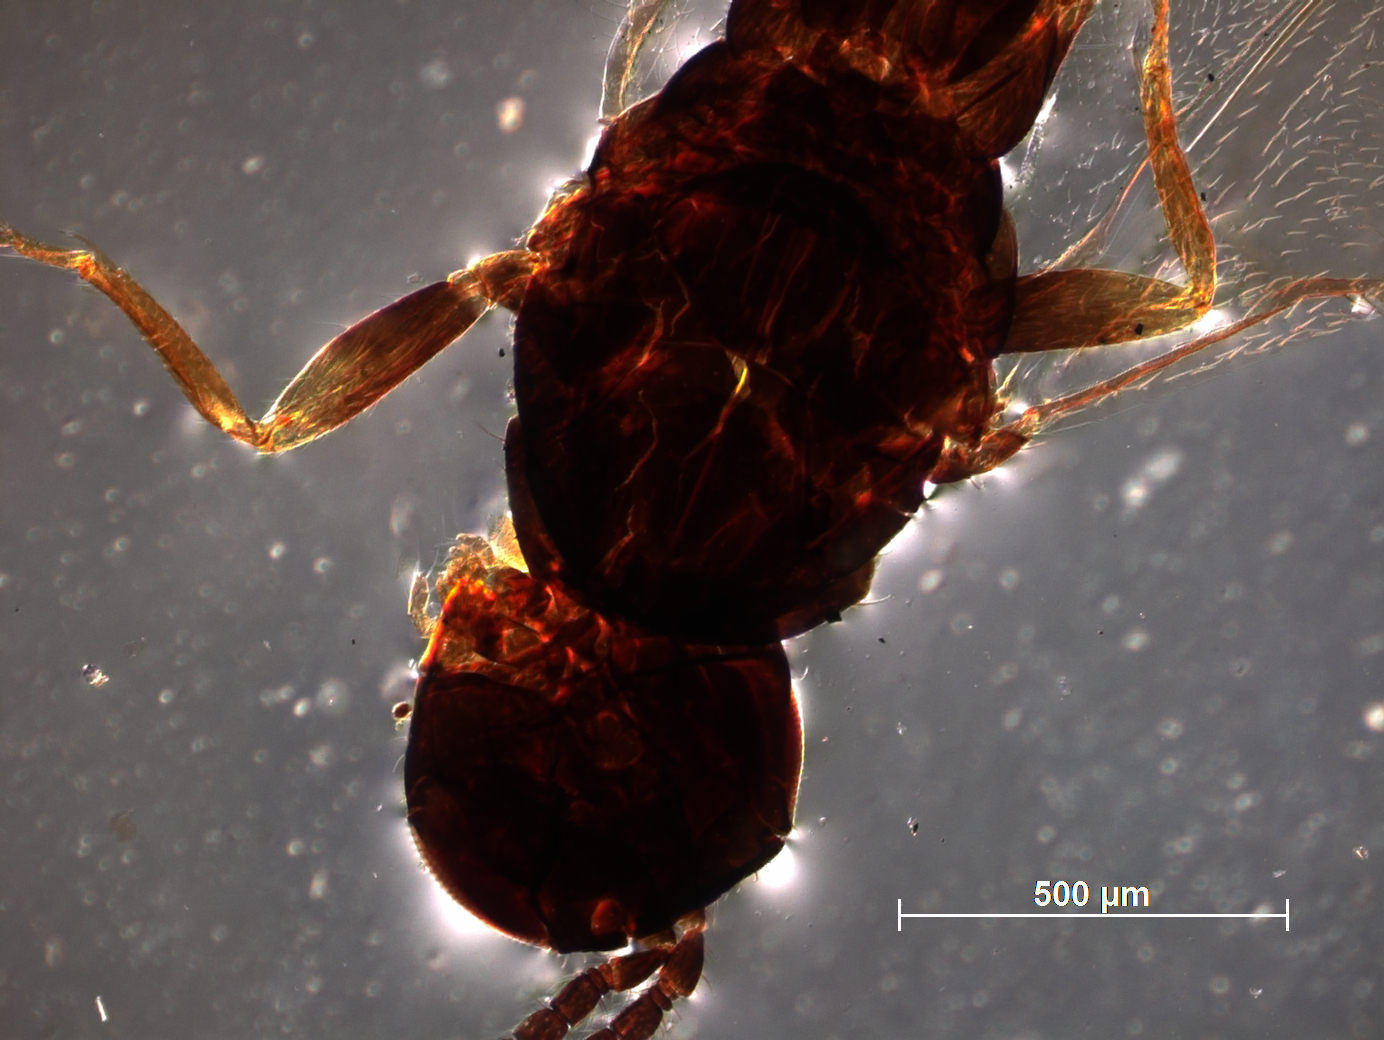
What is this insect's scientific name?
Cerambycobius berii
